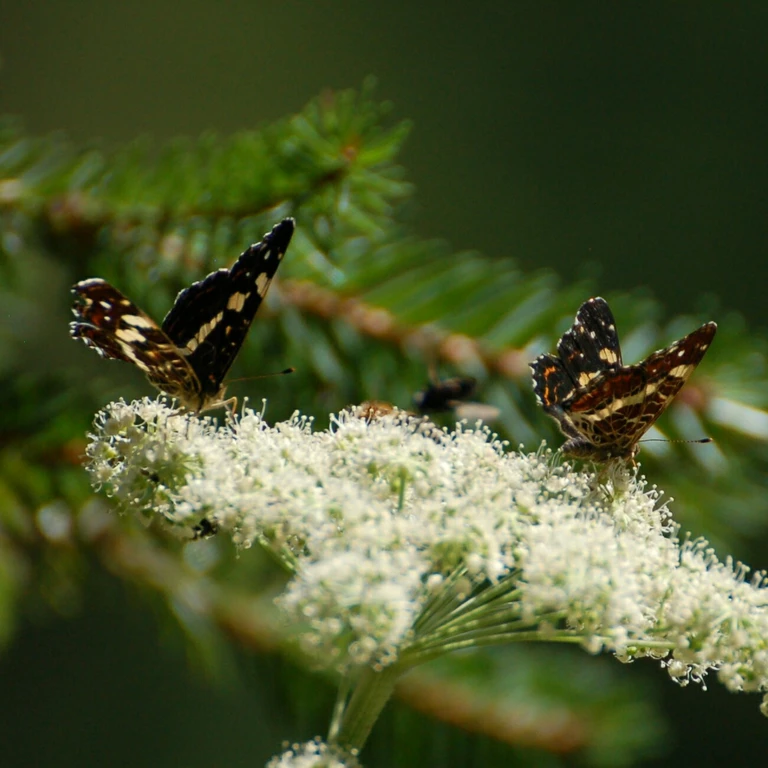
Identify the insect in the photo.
Araschnia levana
